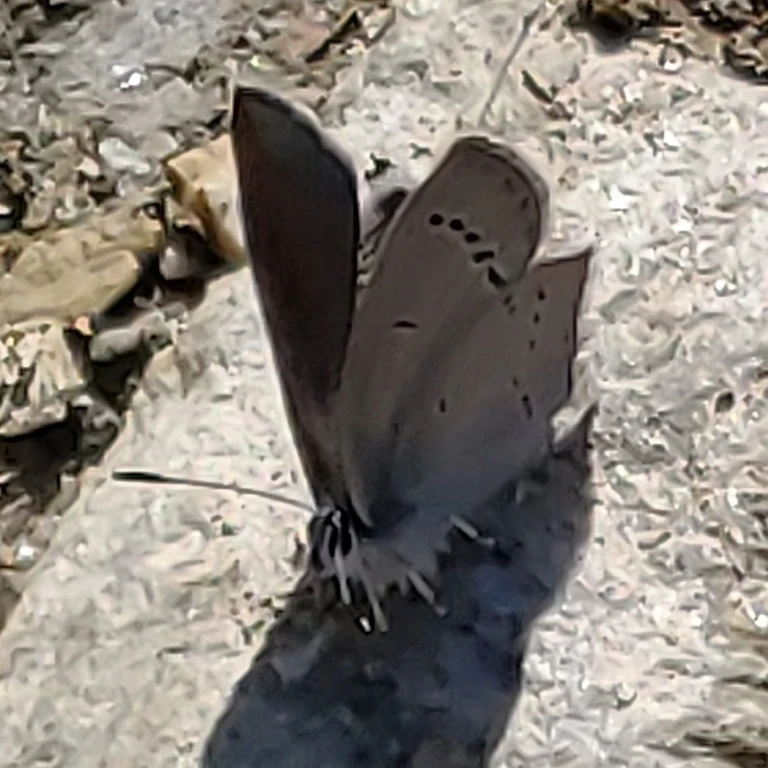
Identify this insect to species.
Cupido minimus
